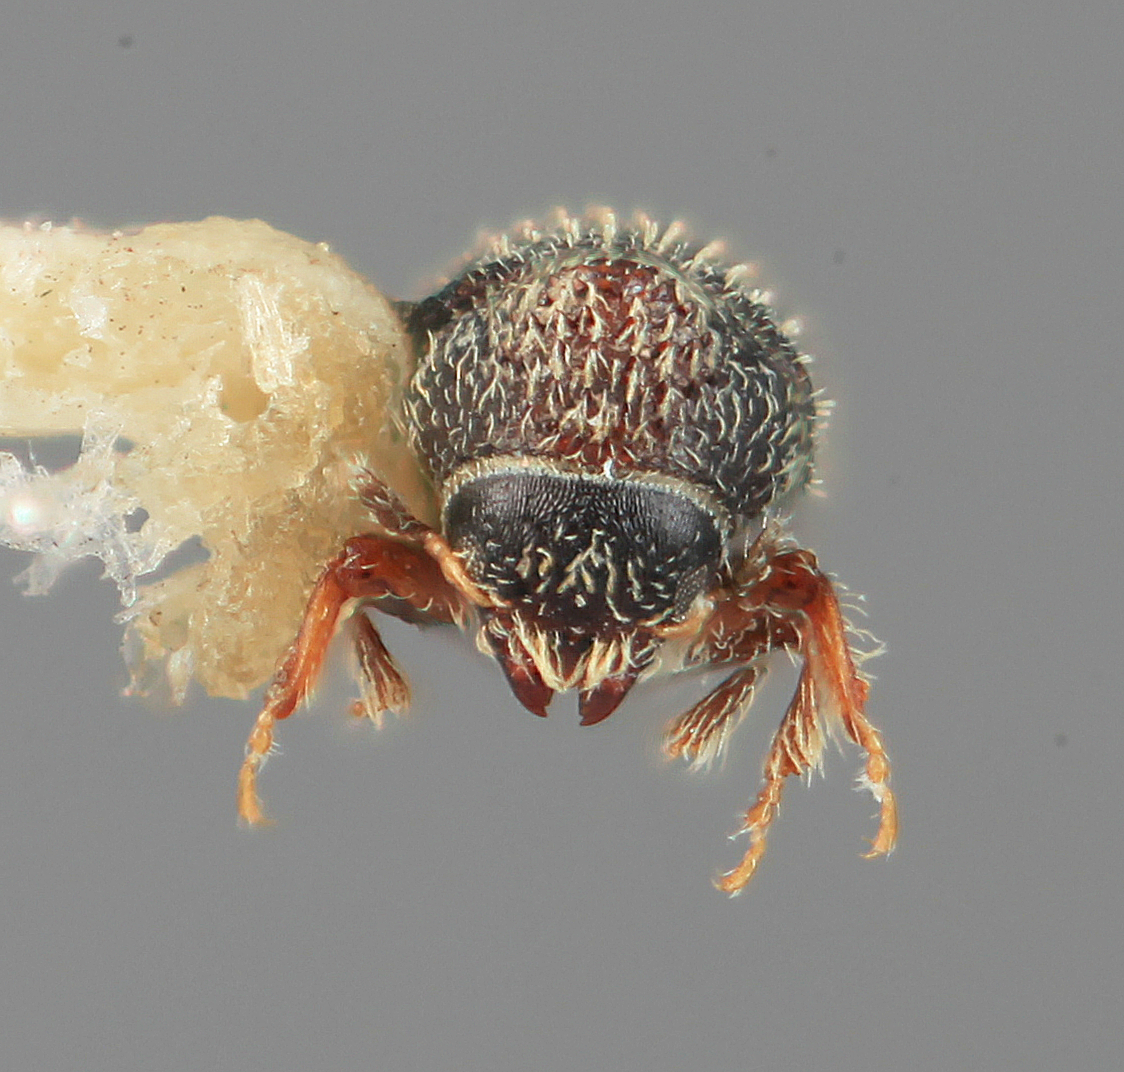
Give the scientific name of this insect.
Pseudothysanoes yuccavorus
